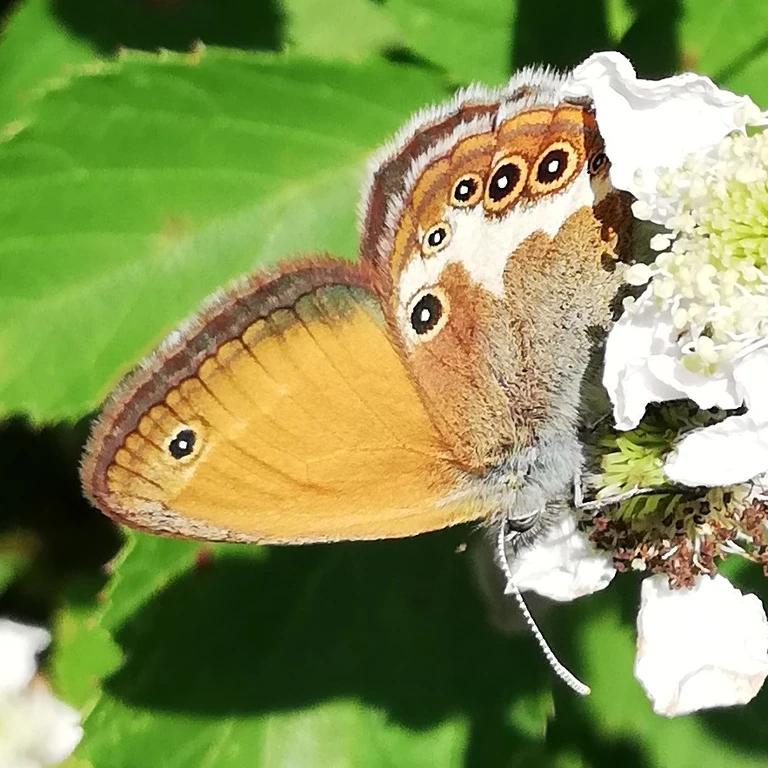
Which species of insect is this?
Coenonympha arcania
